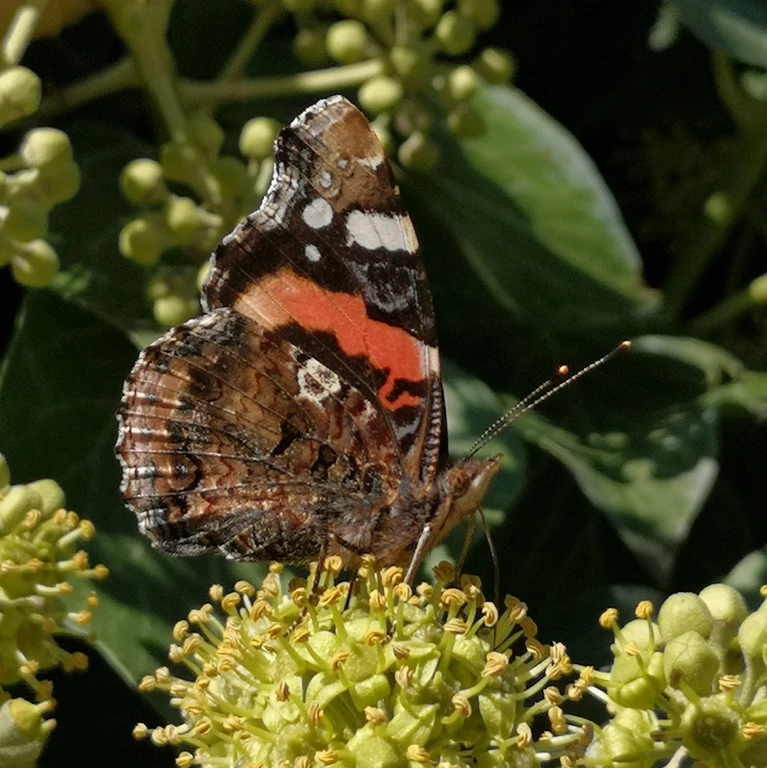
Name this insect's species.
Vanessa atalanta
